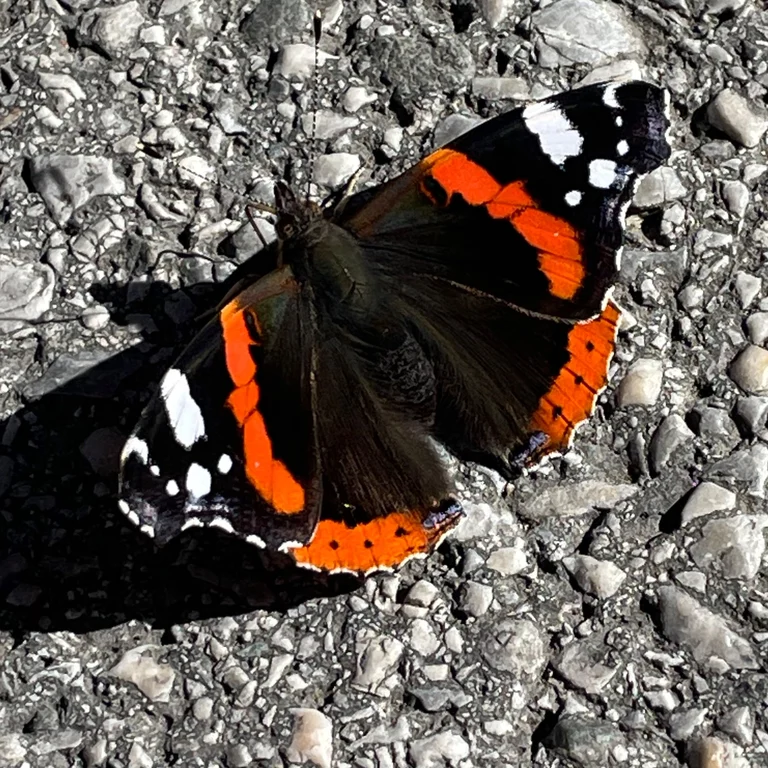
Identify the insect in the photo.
Vanessa atalanta
